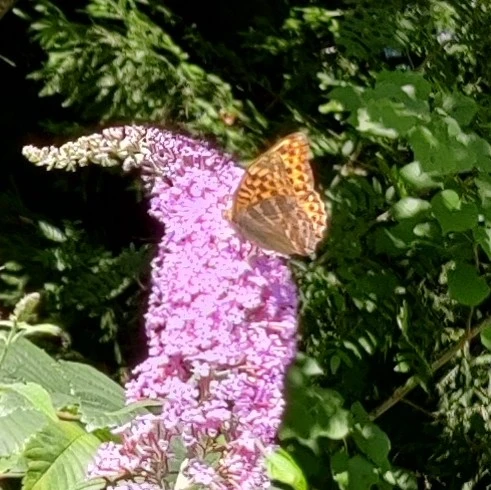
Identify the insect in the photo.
Argynnis paphia
